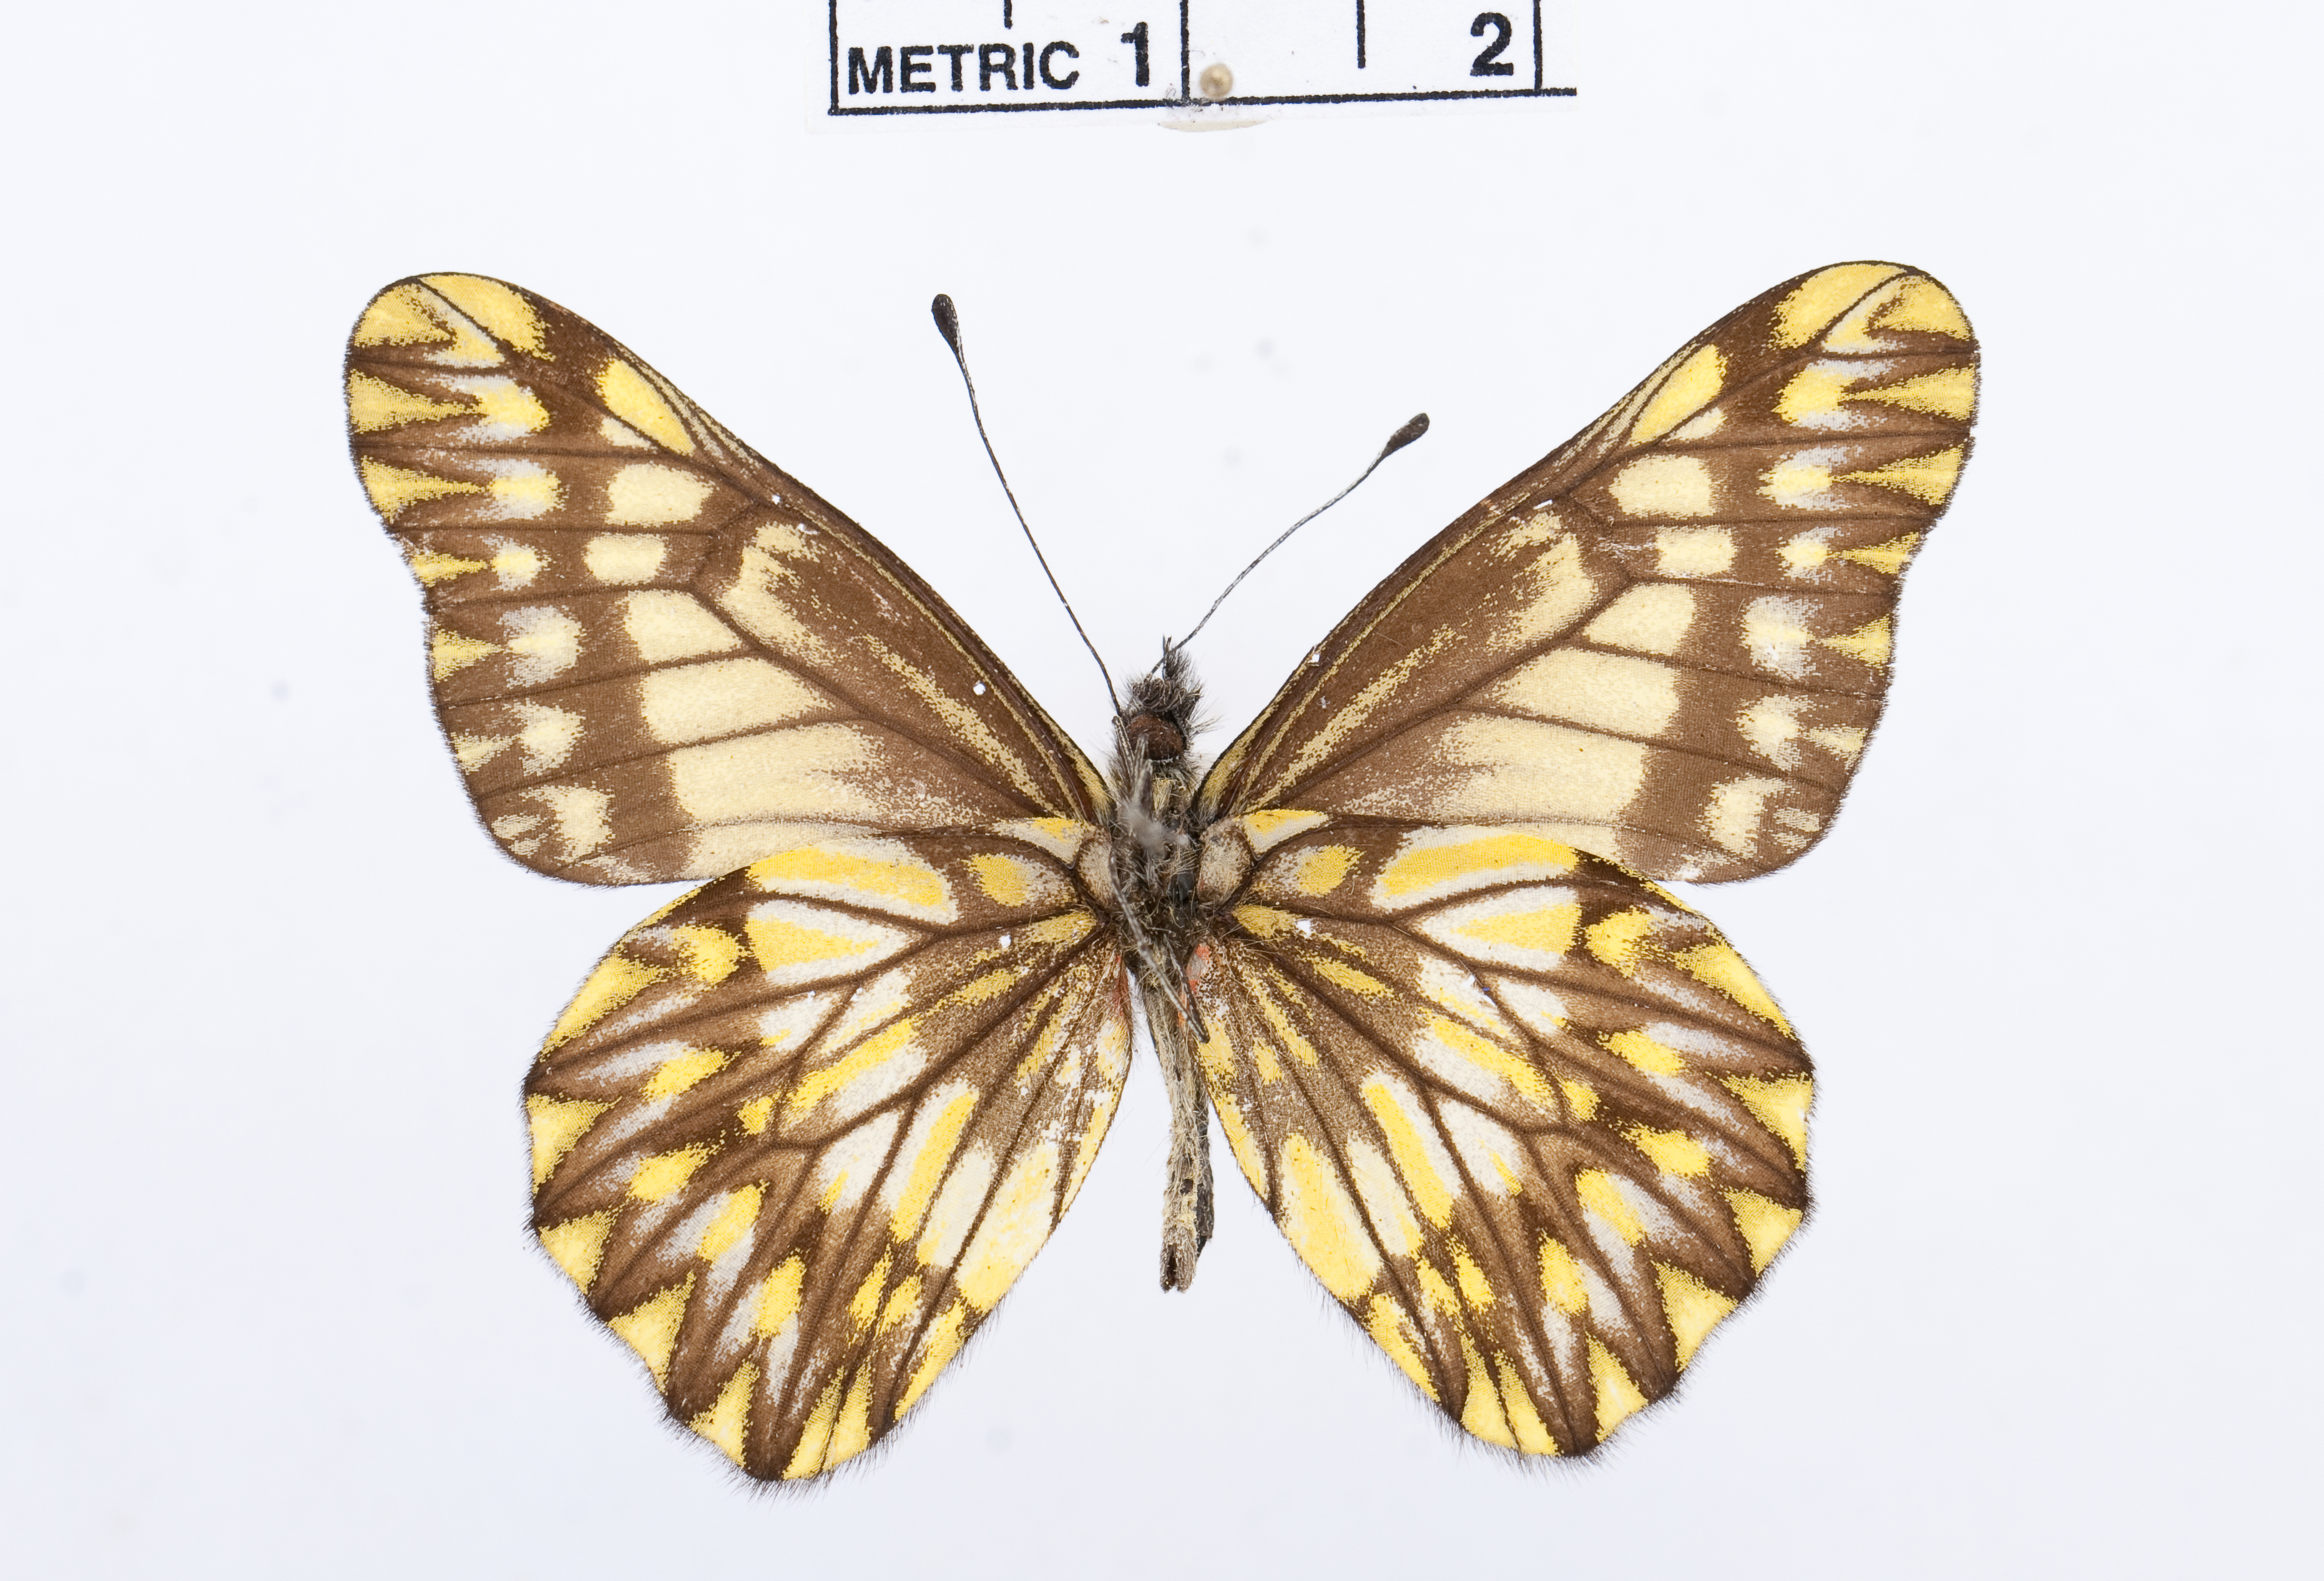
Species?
Catasticta troezene
